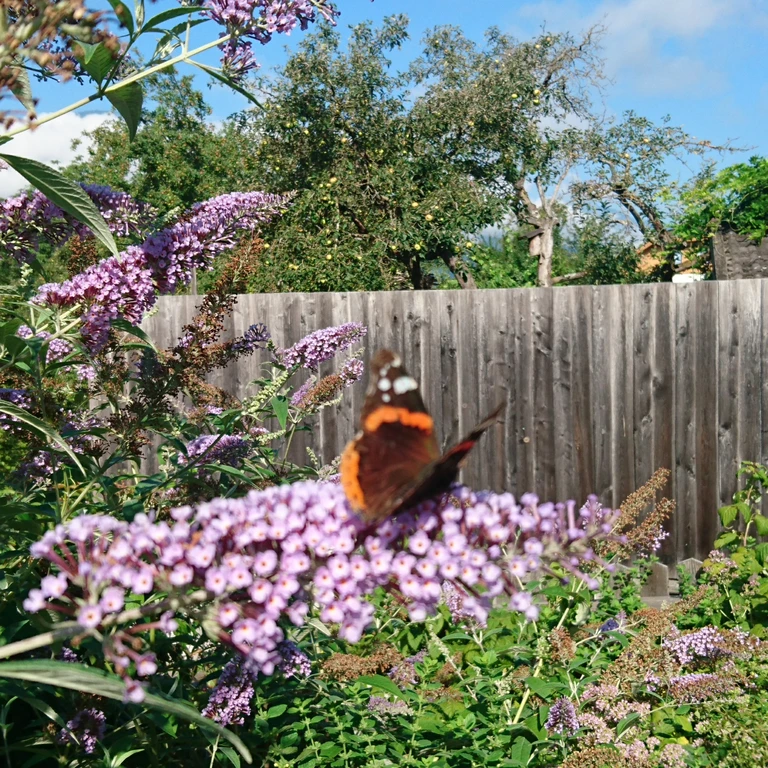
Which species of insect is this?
Vanessa atalanta
